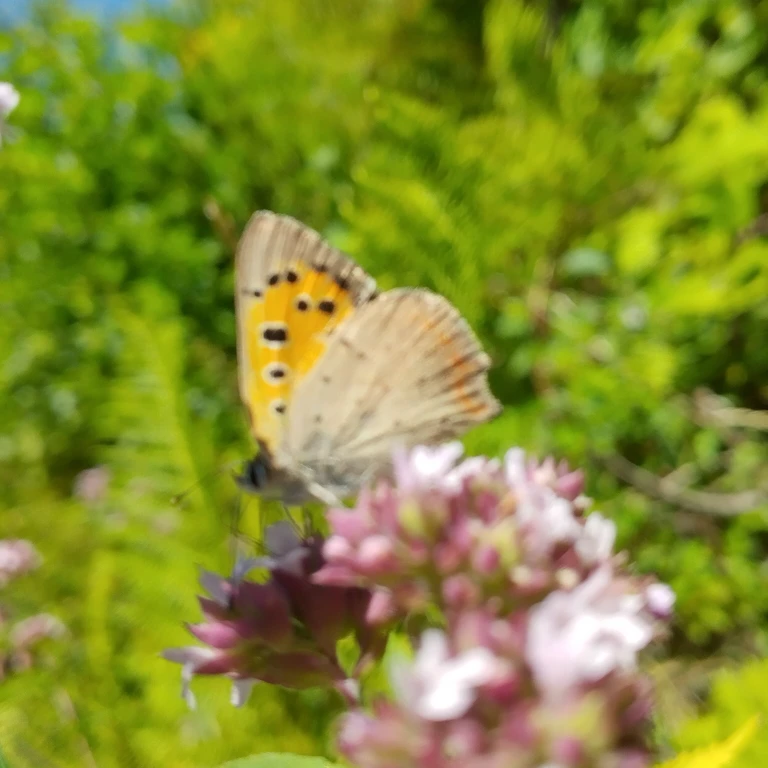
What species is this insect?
Lycaena phlaeas
